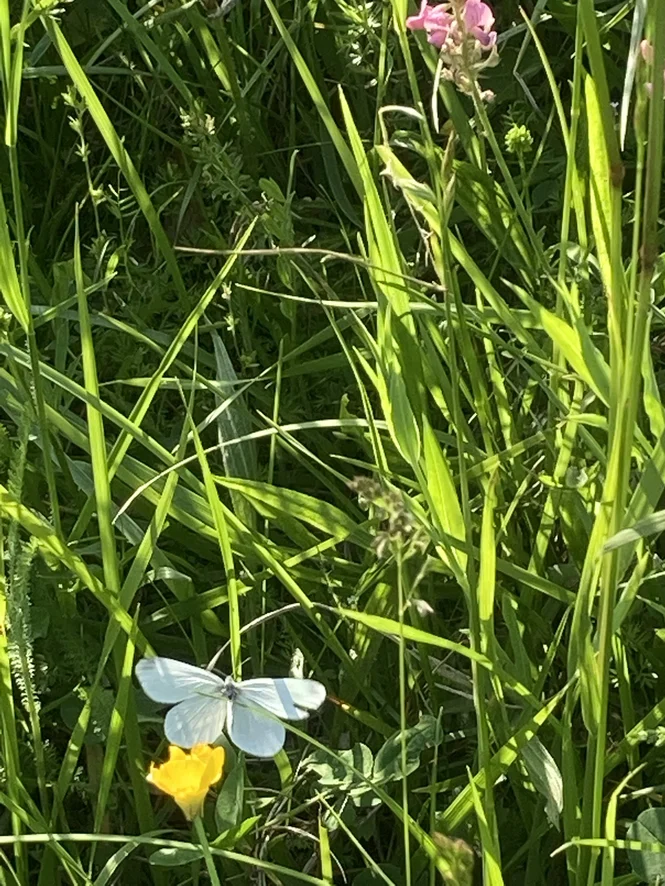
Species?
Leptidea sinapis/juvernica
